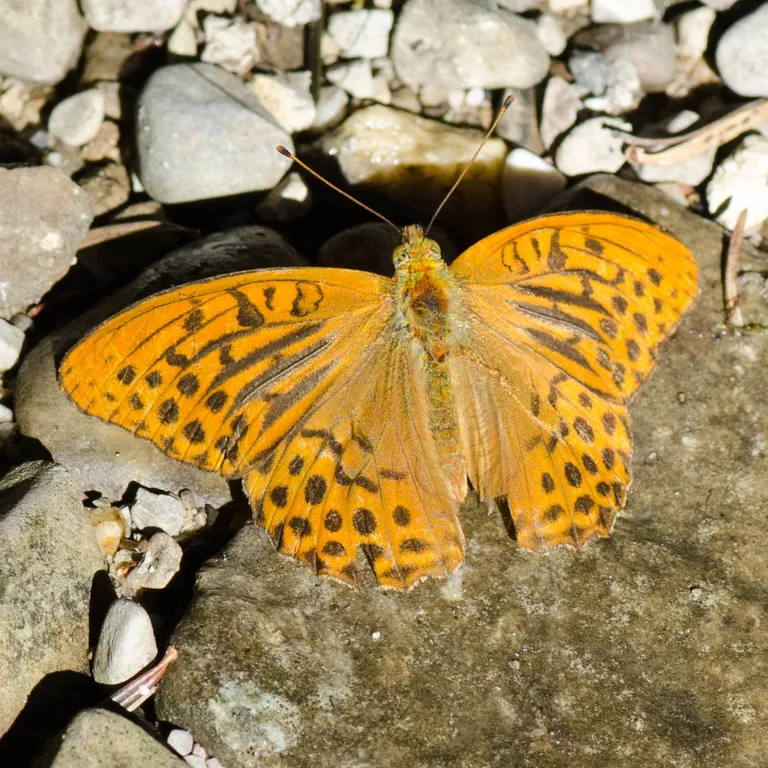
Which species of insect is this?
Argynnis paphia
